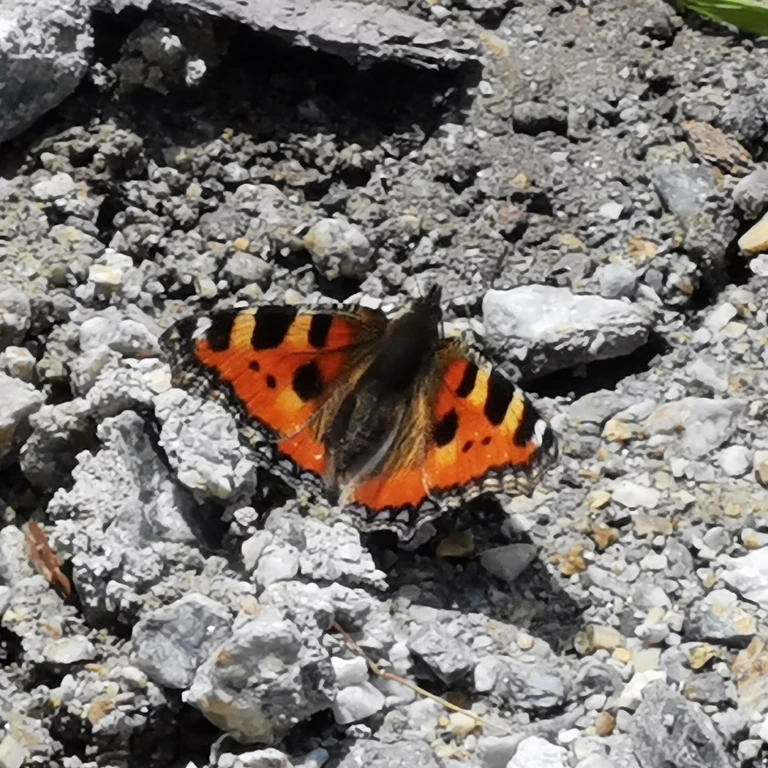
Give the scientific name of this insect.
Aglais urticae
